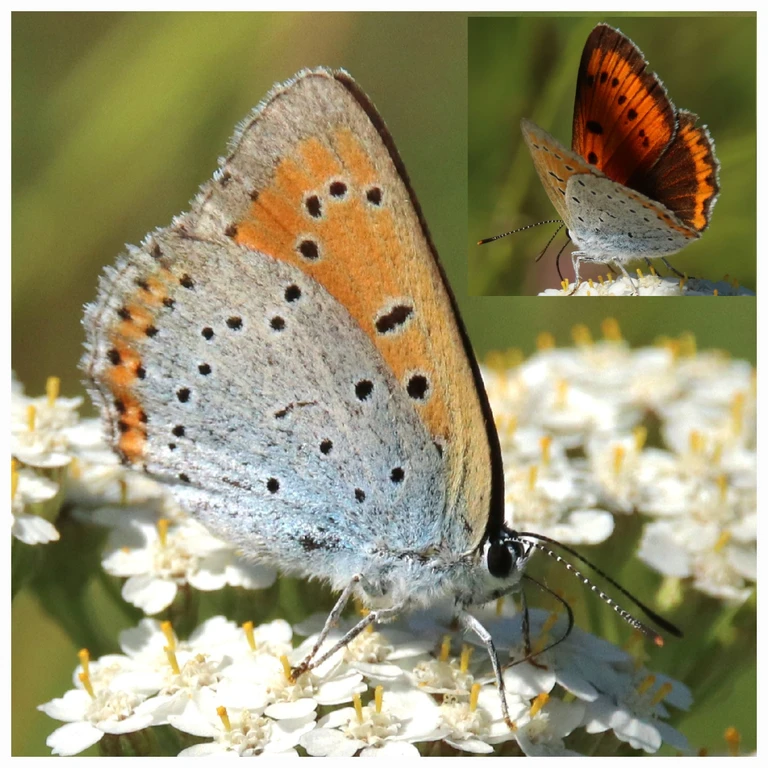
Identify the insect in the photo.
Lycaena dispar
